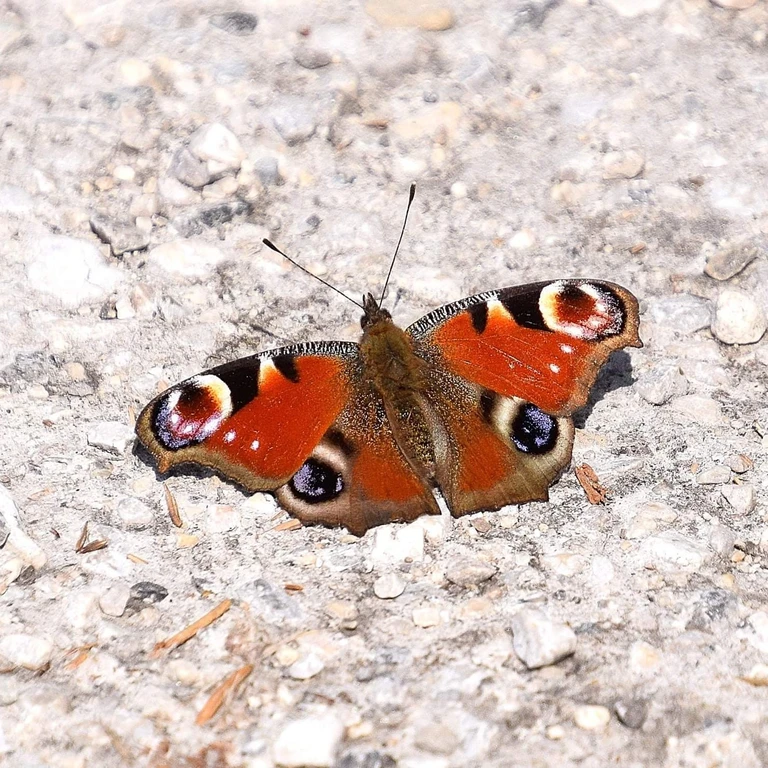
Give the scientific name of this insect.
Aglais io
